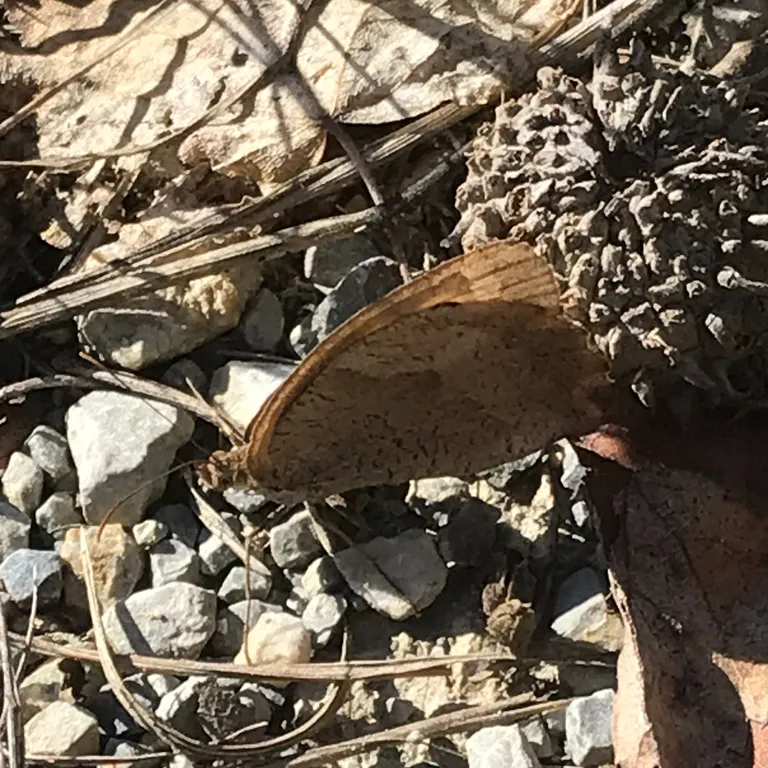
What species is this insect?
Maniola jurtina
